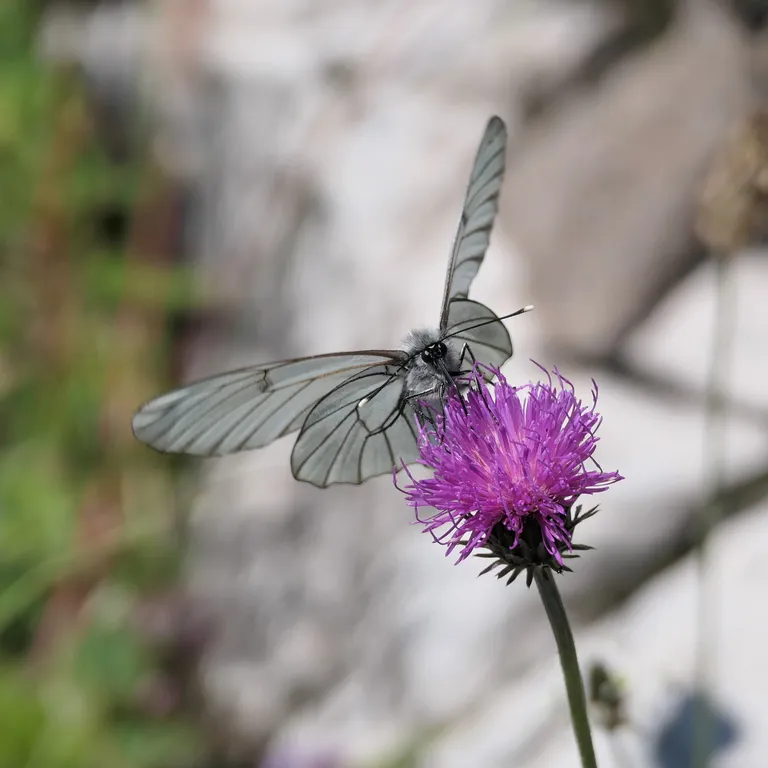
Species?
Aporia crataegi
